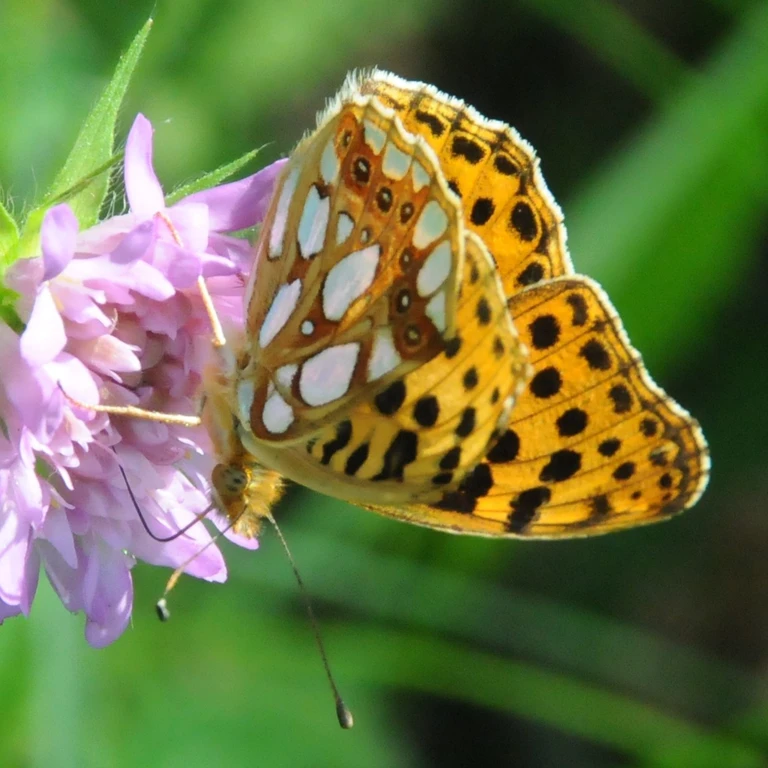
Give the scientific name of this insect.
Issoria lathonia
